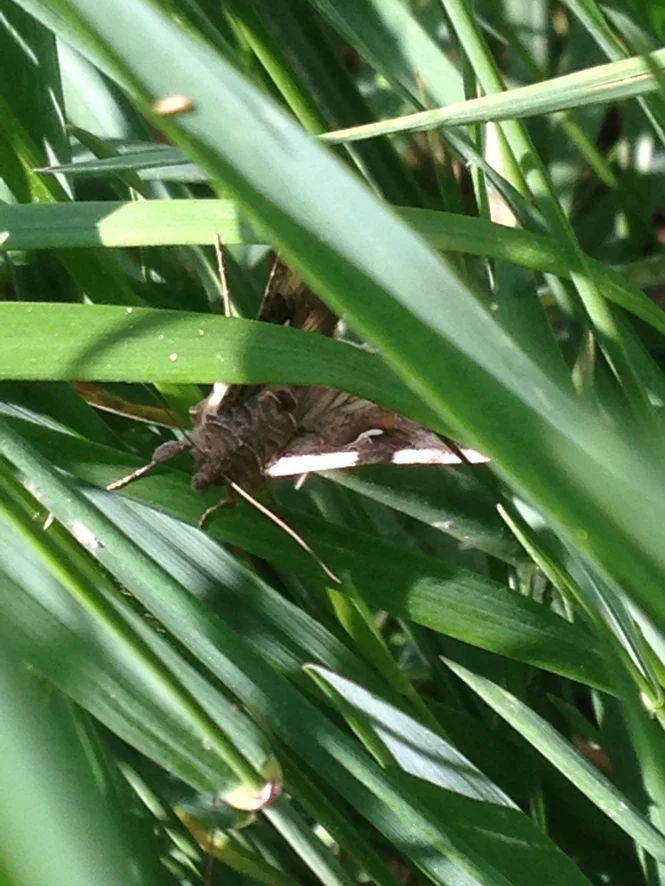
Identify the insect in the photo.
Autographa gamma
